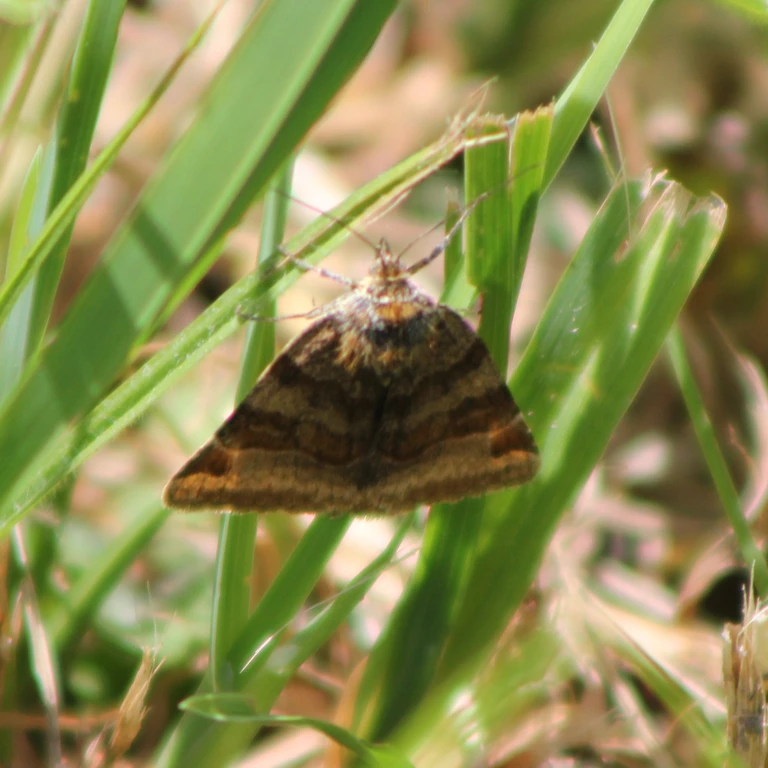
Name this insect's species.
Euclidia glyphica
